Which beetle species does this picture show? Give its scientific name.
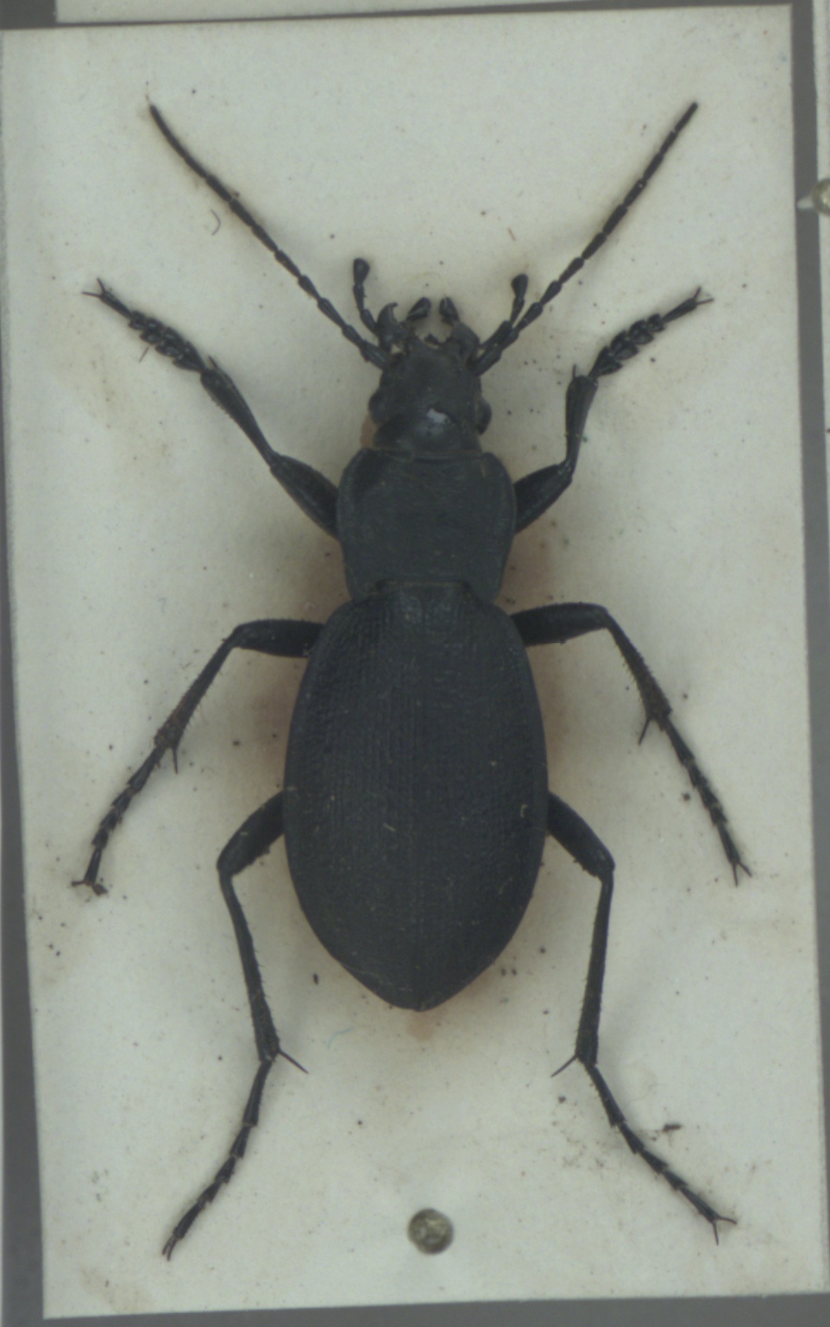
Carabus problematicus
